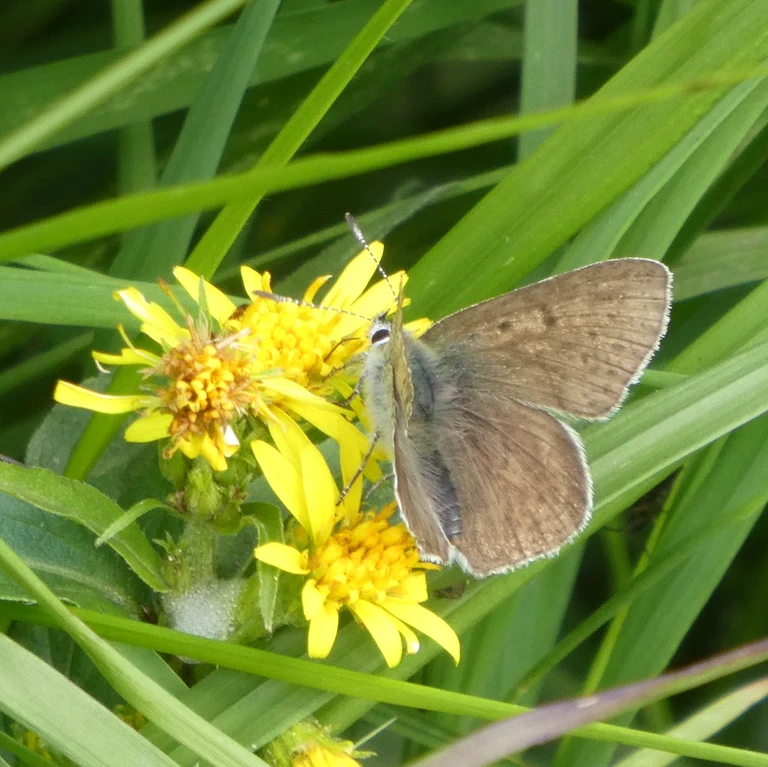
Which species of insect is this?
Lycaena tityrus (also Loweia tityrus)
